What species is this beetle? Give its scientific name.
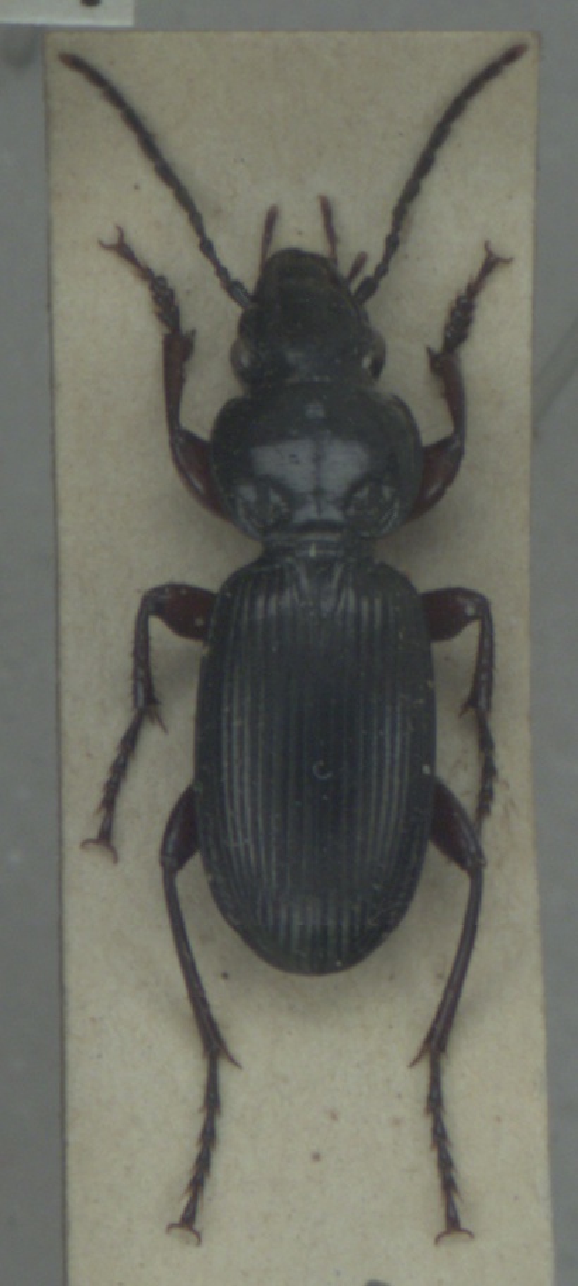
Pterostichus madidus
